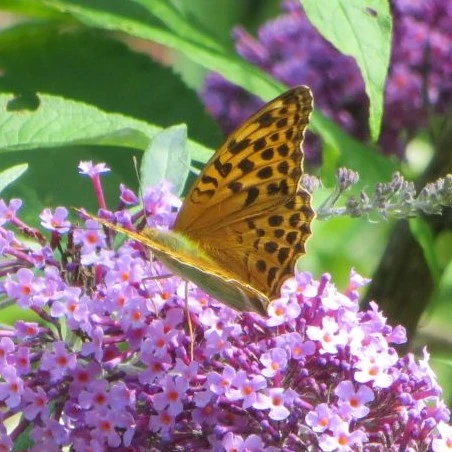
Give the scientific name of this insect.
Argynnis paphia
